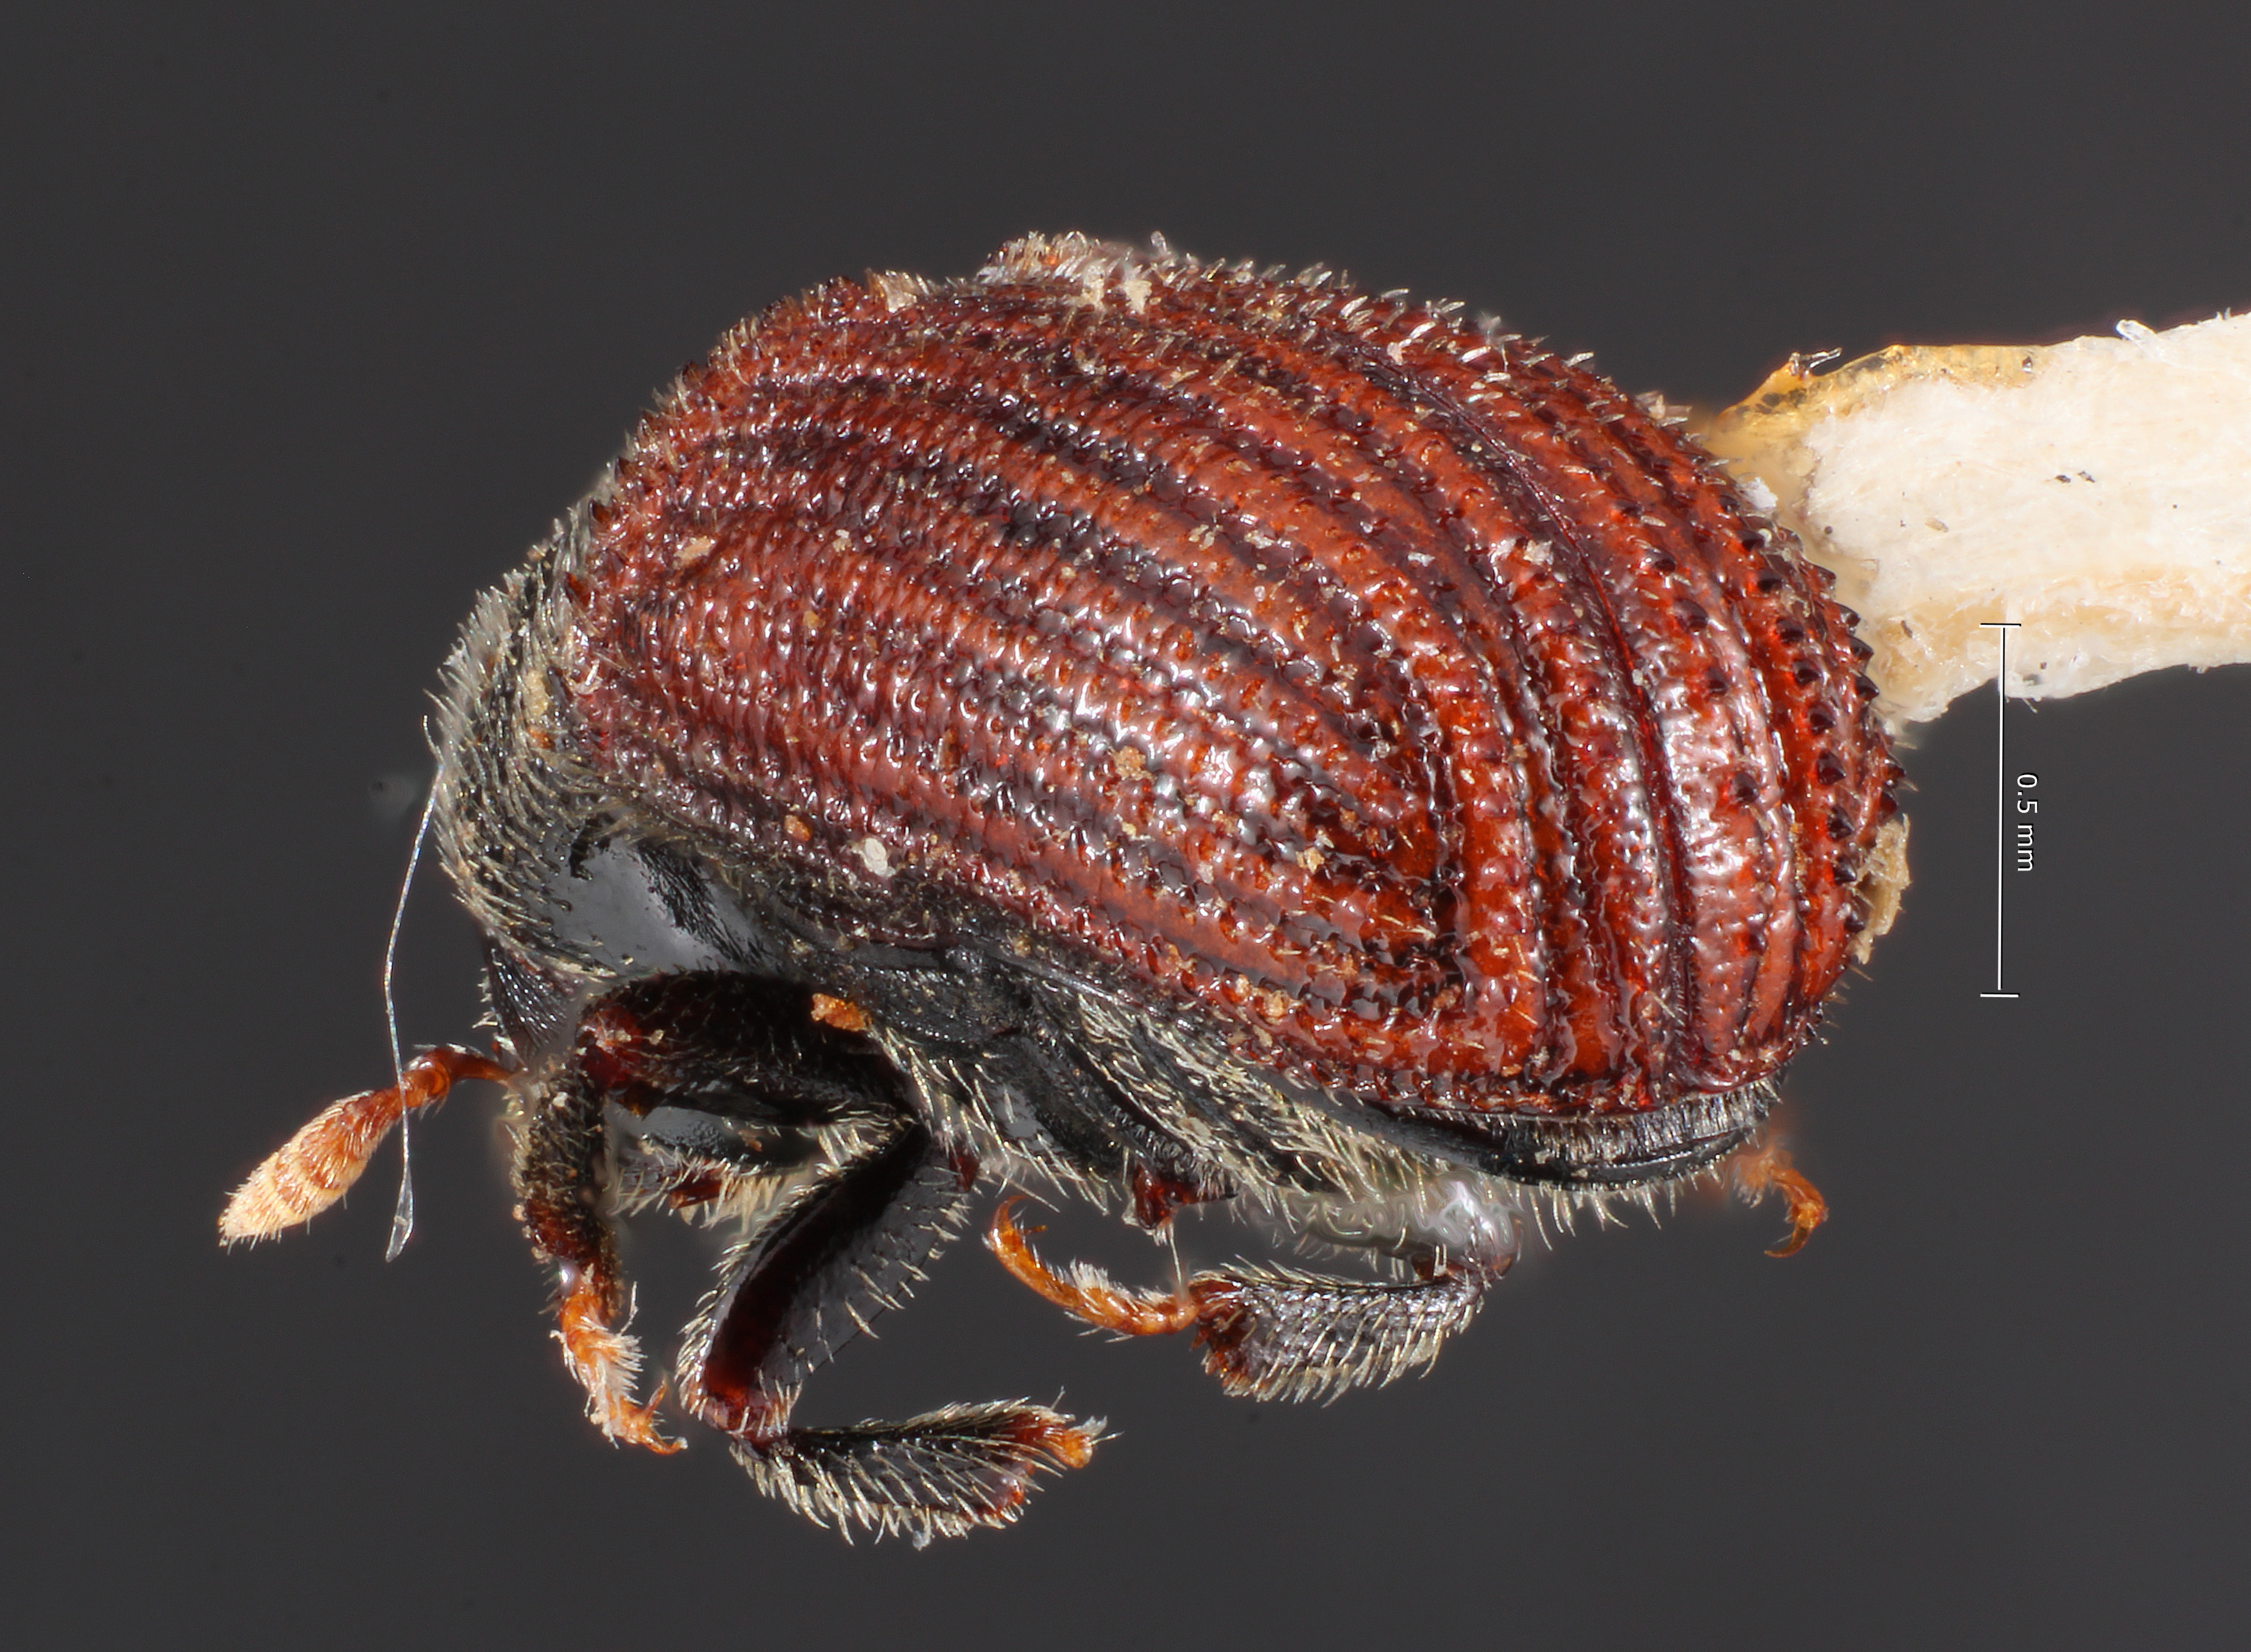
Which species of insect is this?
Phloeosinus kaniksu
